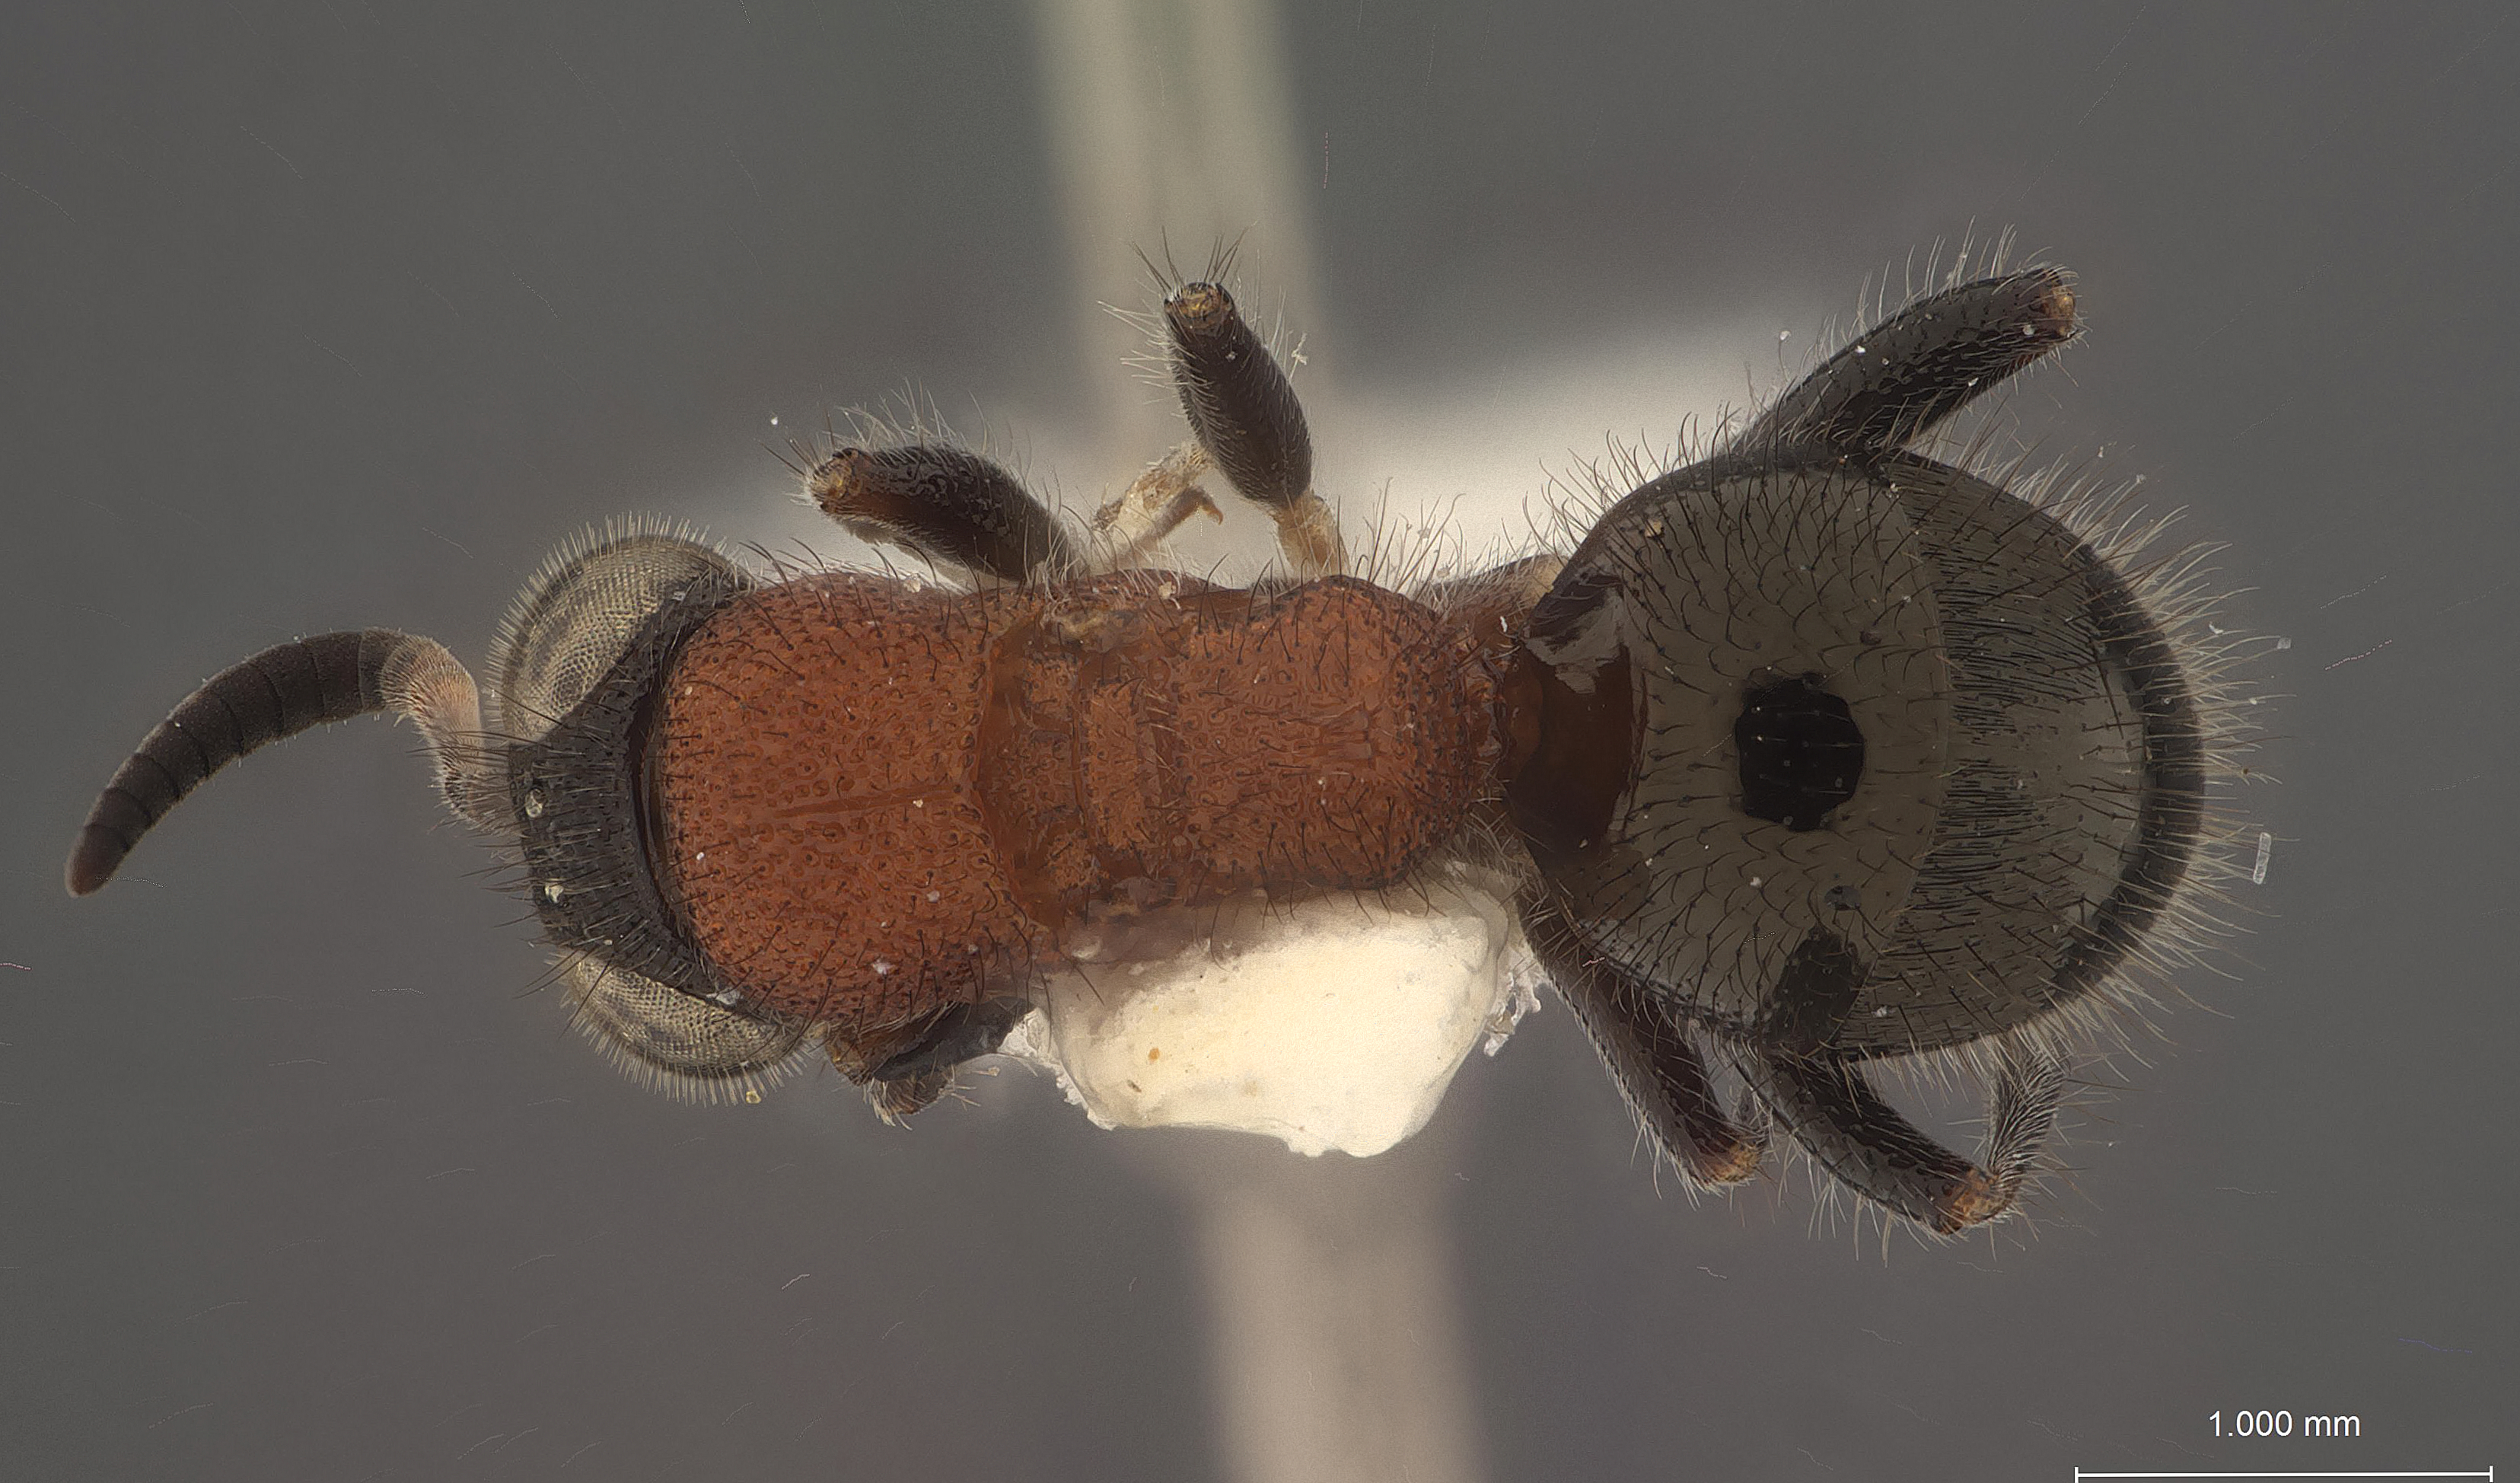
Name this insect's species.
Serendibula karunaratnei
